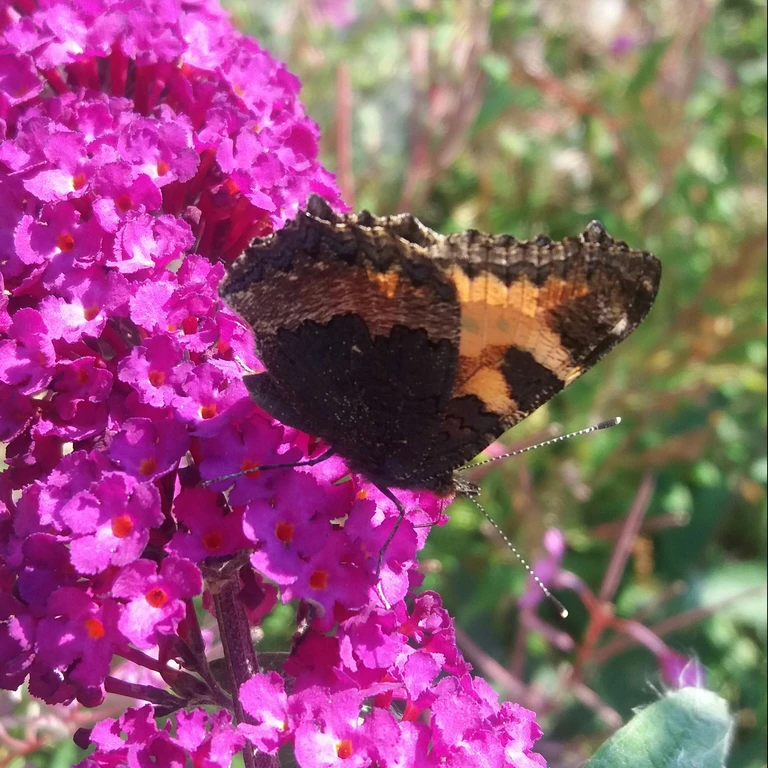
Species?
Aglais urticae
